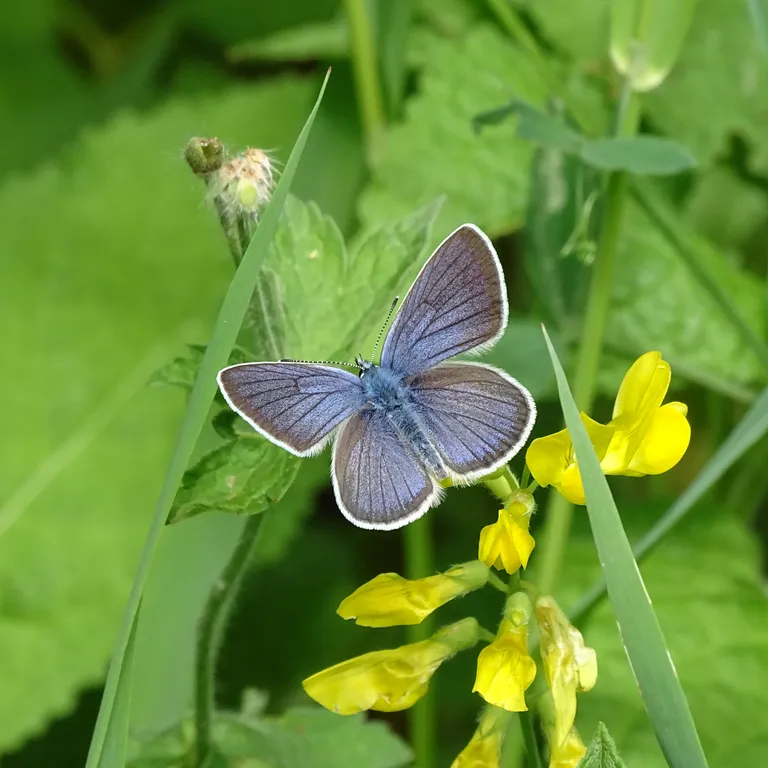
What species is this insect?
Cyaniris semiargus
